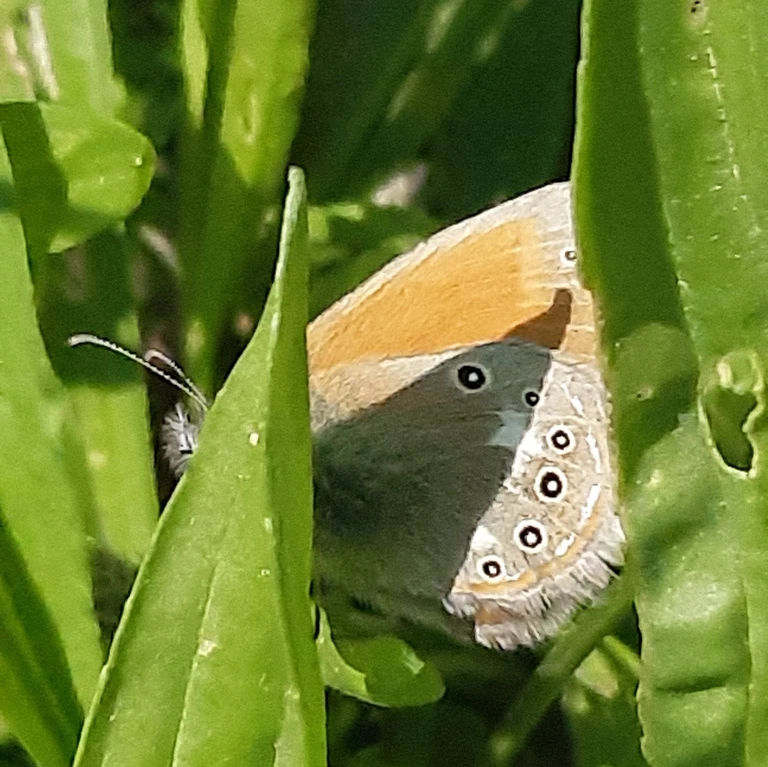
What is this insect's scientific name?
Coenonympha glycerion (also Coenonympha iphis)
